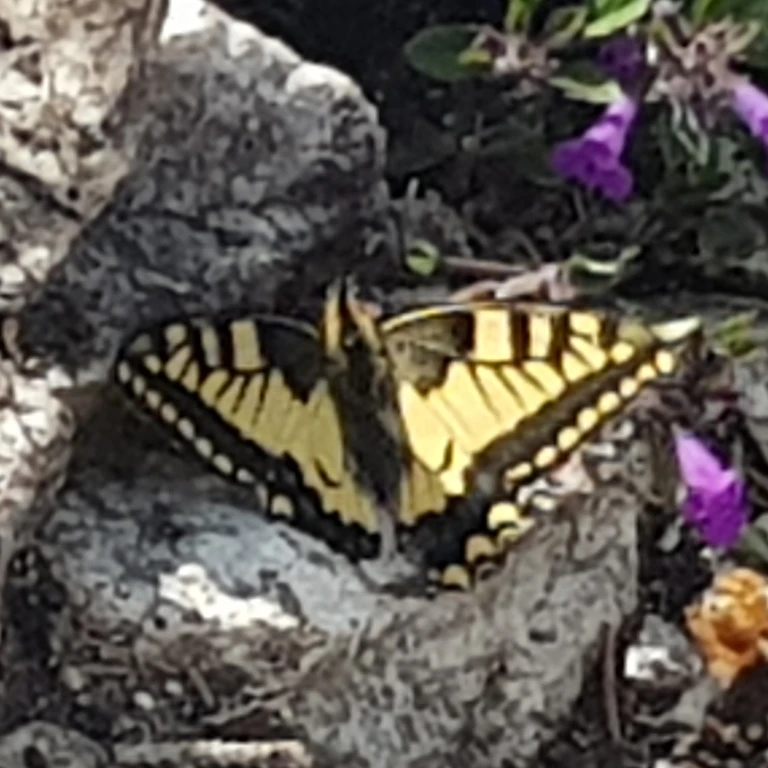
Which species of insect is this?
Papilio machaon
